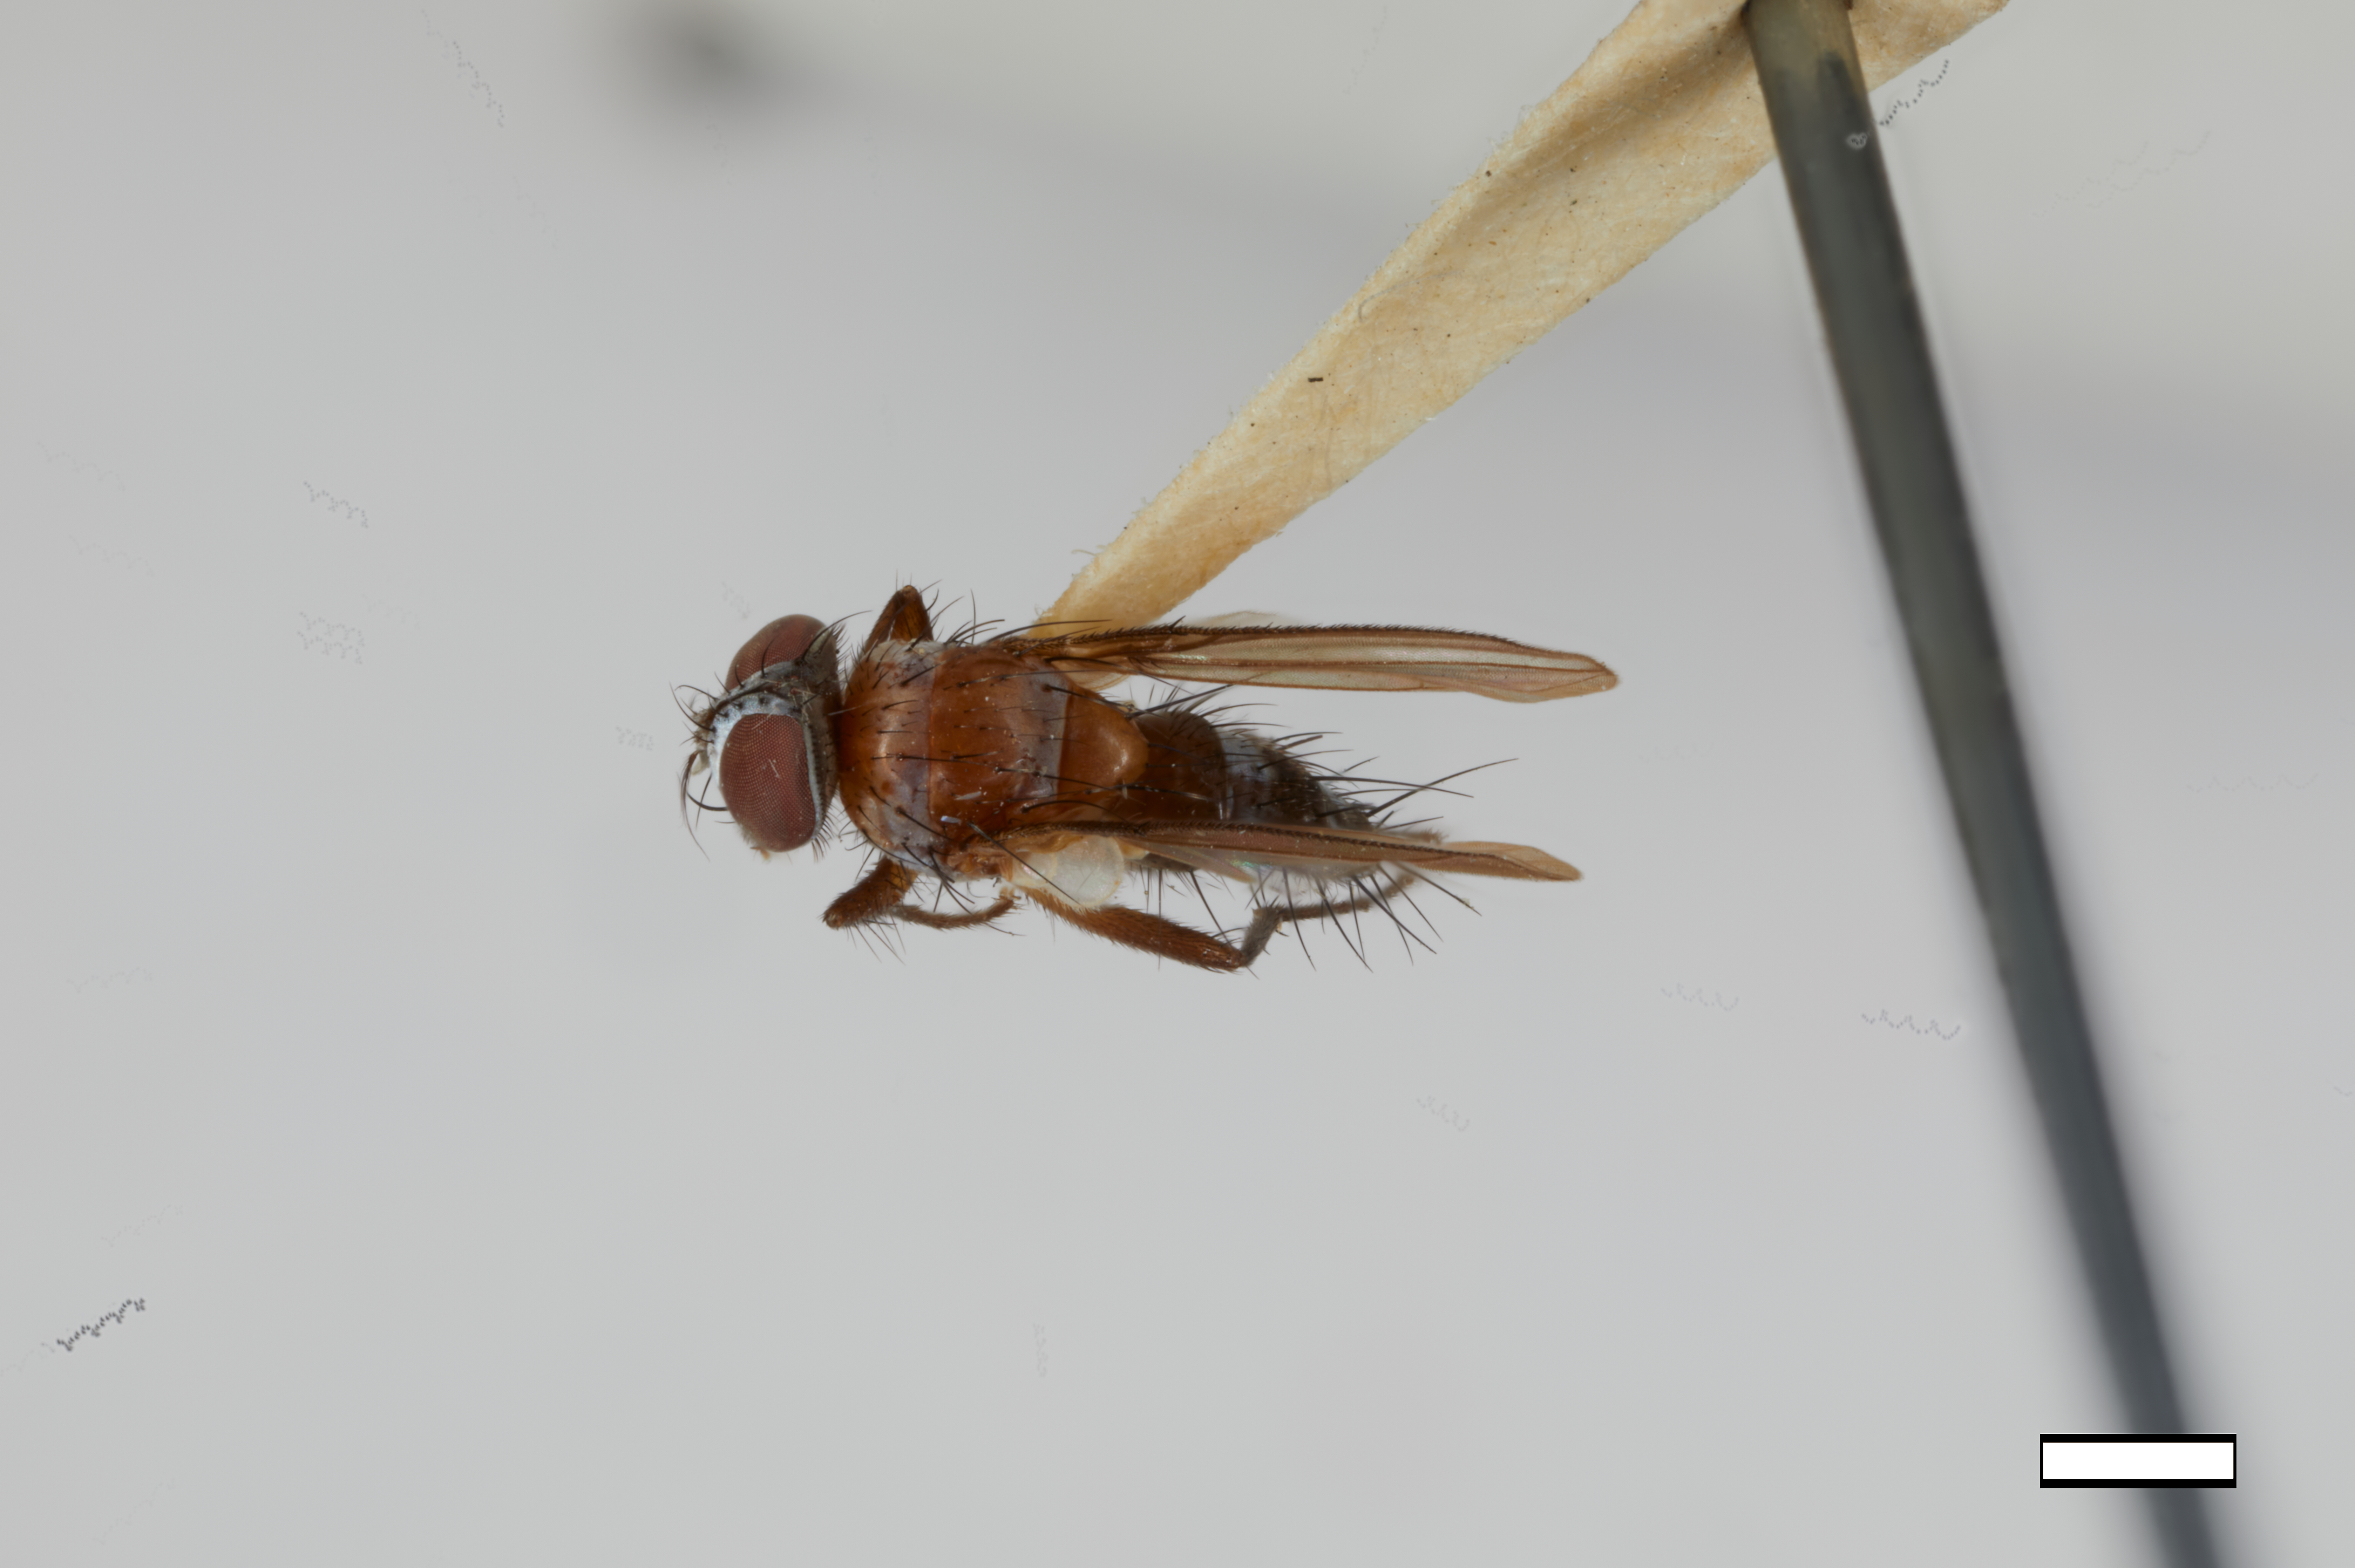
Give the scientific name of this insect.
Glutoxys elegans
